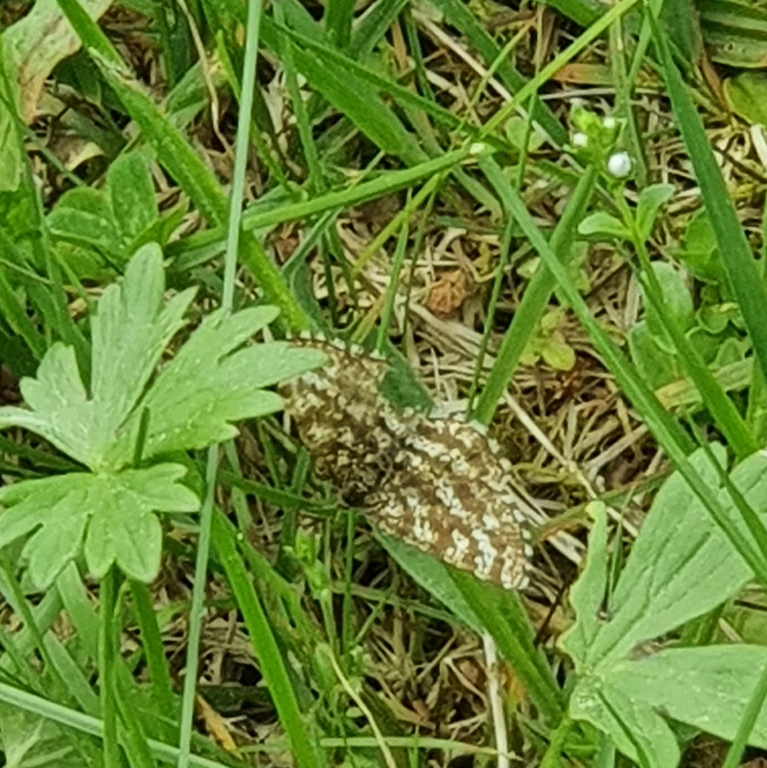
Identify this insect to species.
Ematurga atomaria
